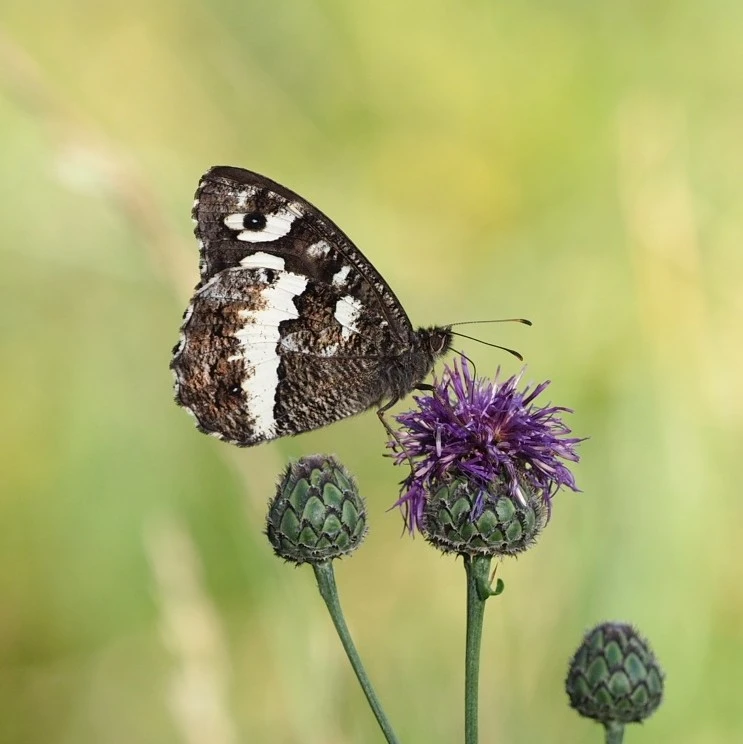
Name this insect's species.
Brintesia circe
